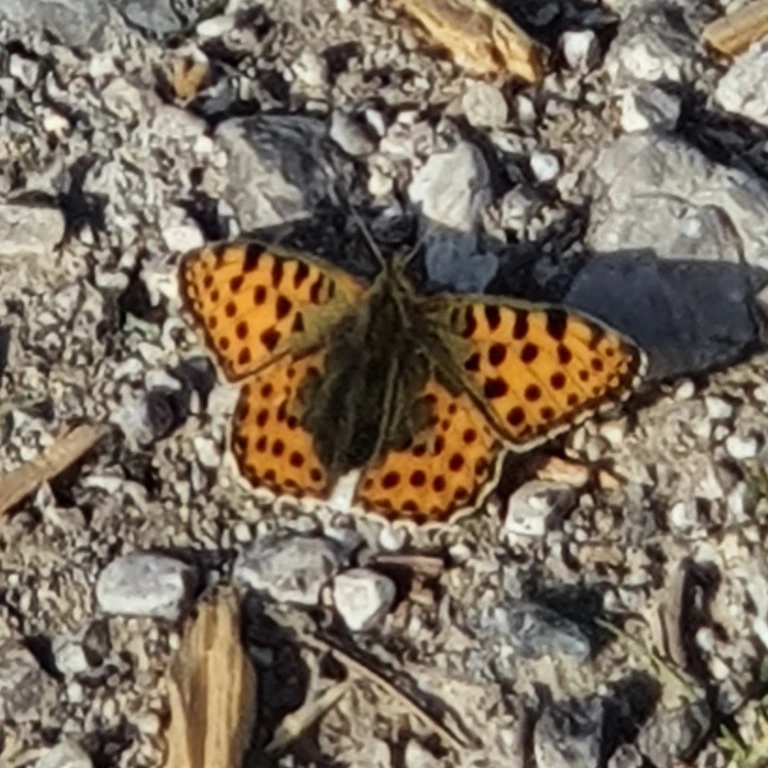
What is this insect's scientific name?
Issoria lathonia
